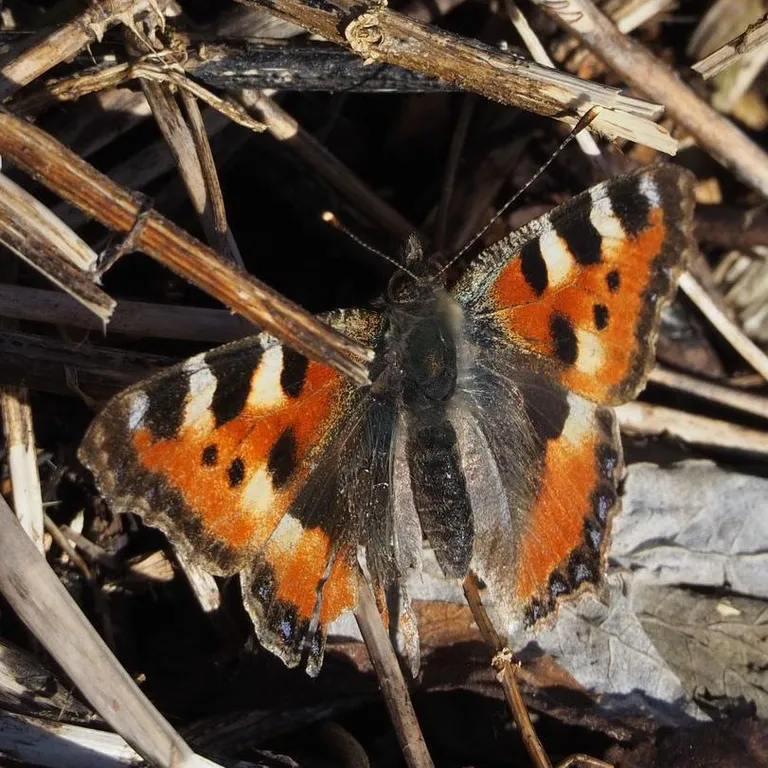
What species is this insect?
Aglais urticae
